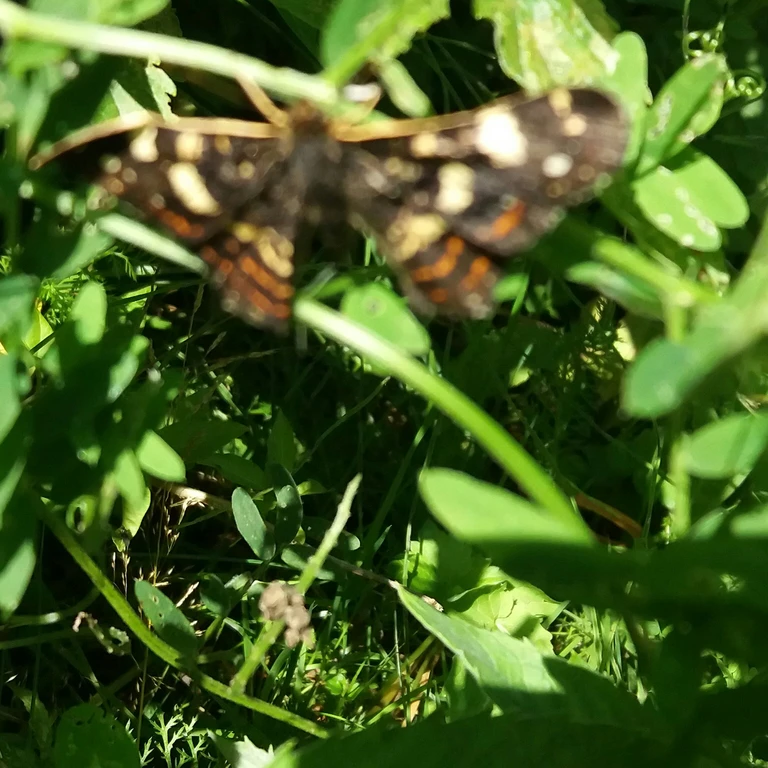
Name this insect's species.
Araschnia levana
